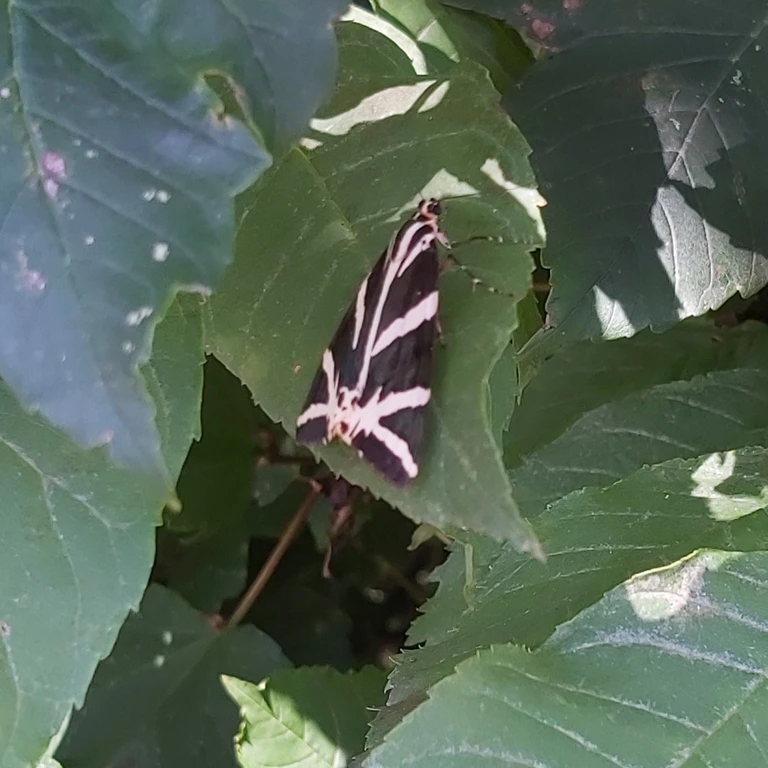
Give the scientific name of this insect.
Euplagia quadripunctaria
